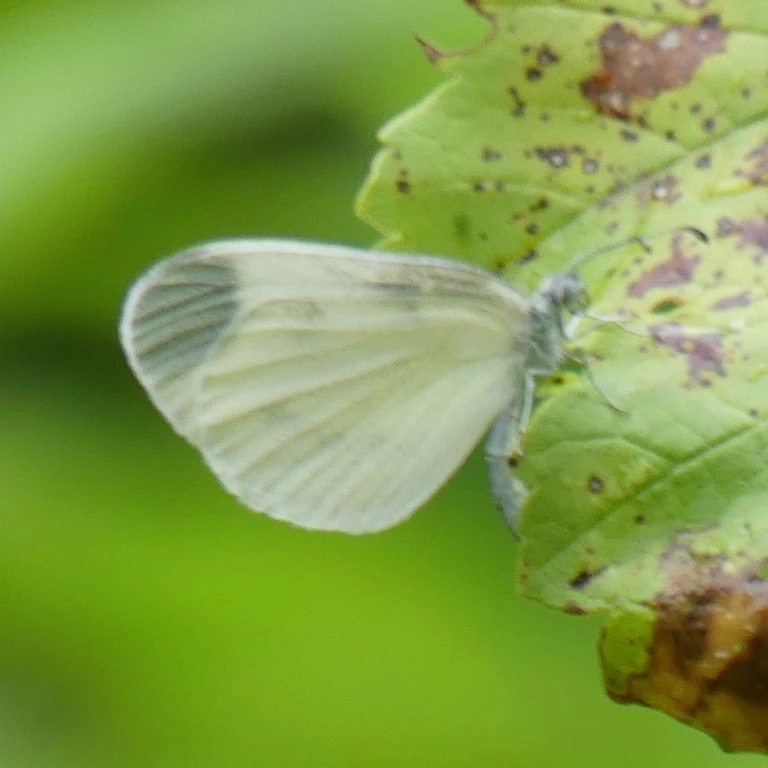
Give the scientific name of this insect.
Leptidea sinapis/juvernica
